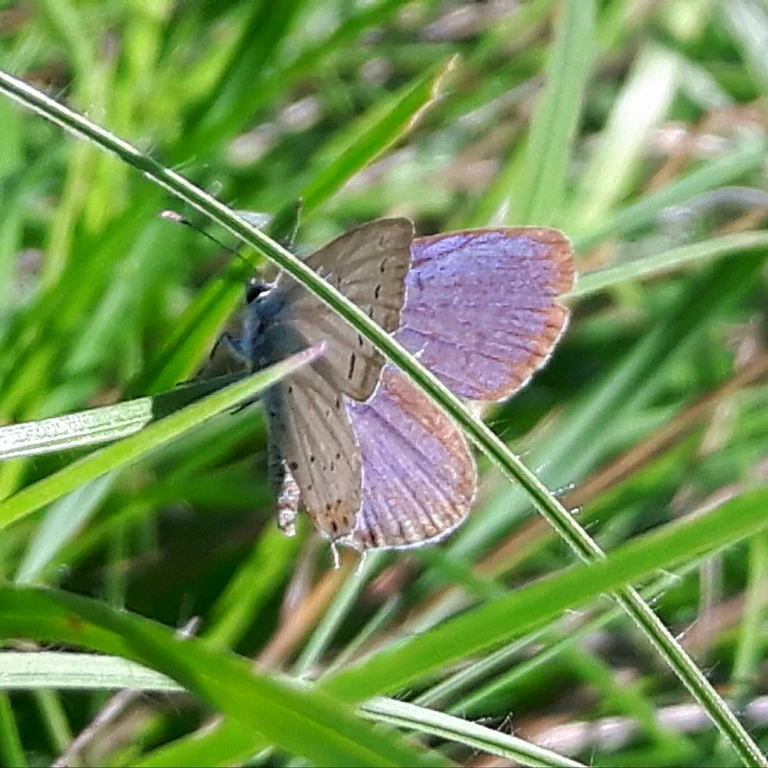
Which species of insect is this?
Cupido argiades (also Elkalyce argiades)
